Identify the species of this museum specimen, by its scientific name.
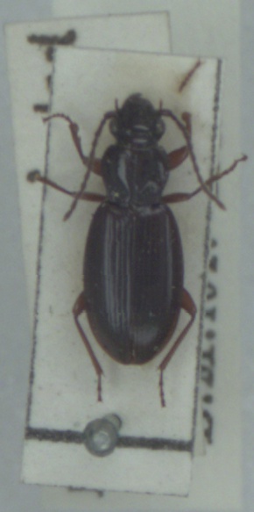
Patrobus atrorufus
